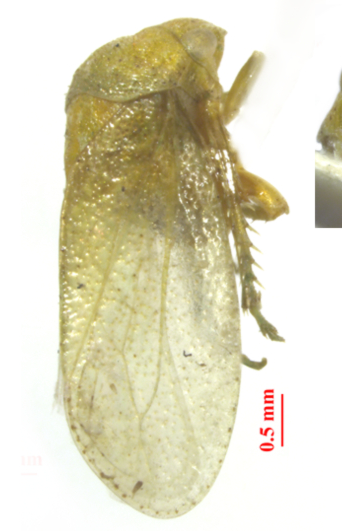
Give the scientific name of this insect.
Goblinaja otavaloa
